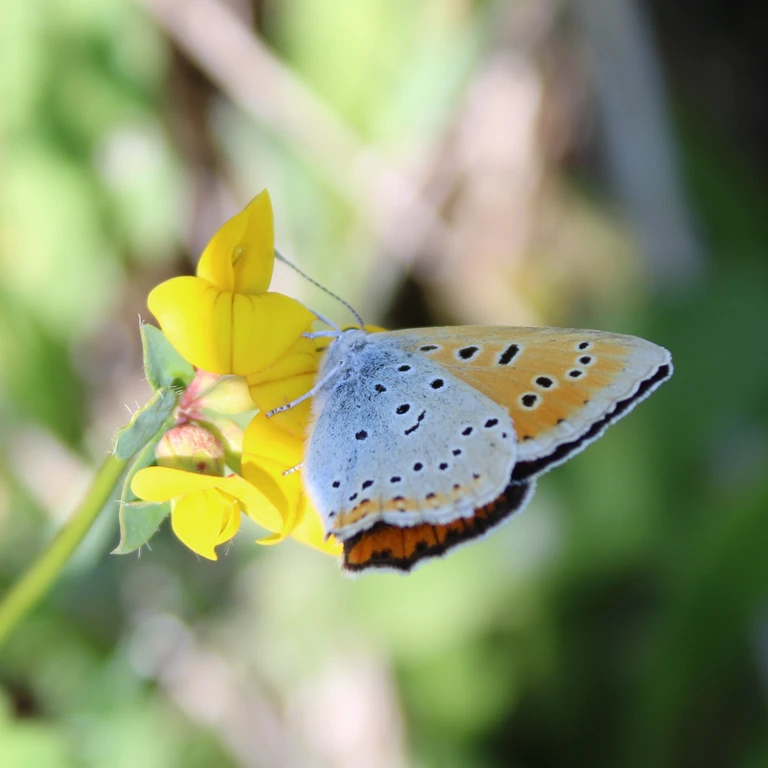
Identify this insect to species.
Lycaena dispar
